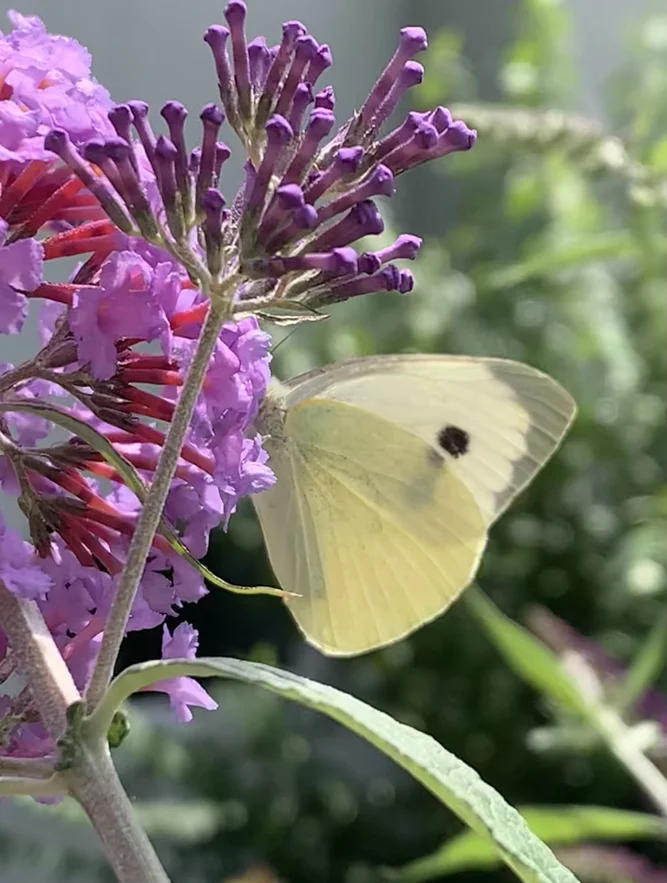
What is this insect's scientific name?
Pieris brassicae
